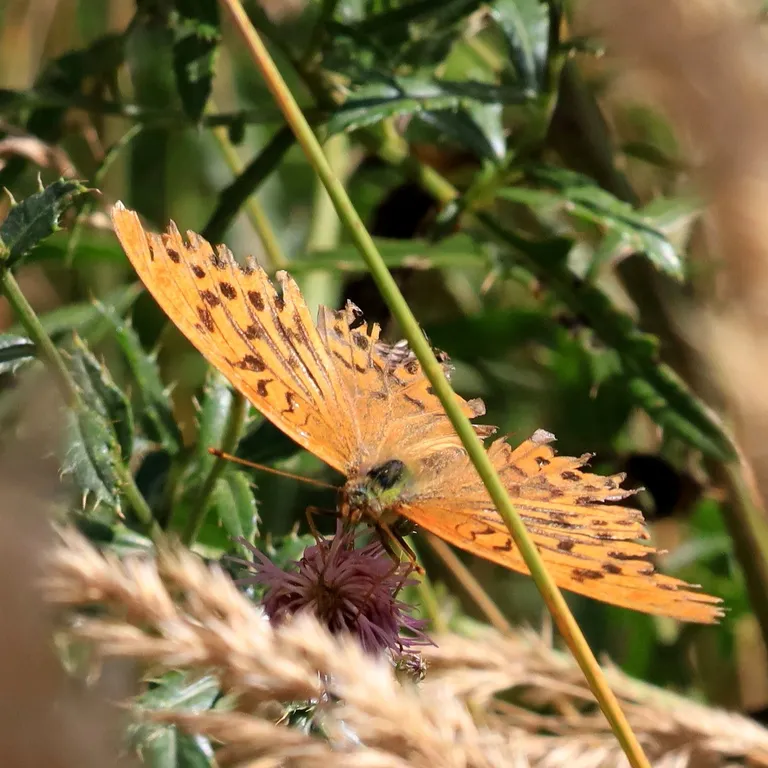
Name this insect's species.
Argynnis paphia
